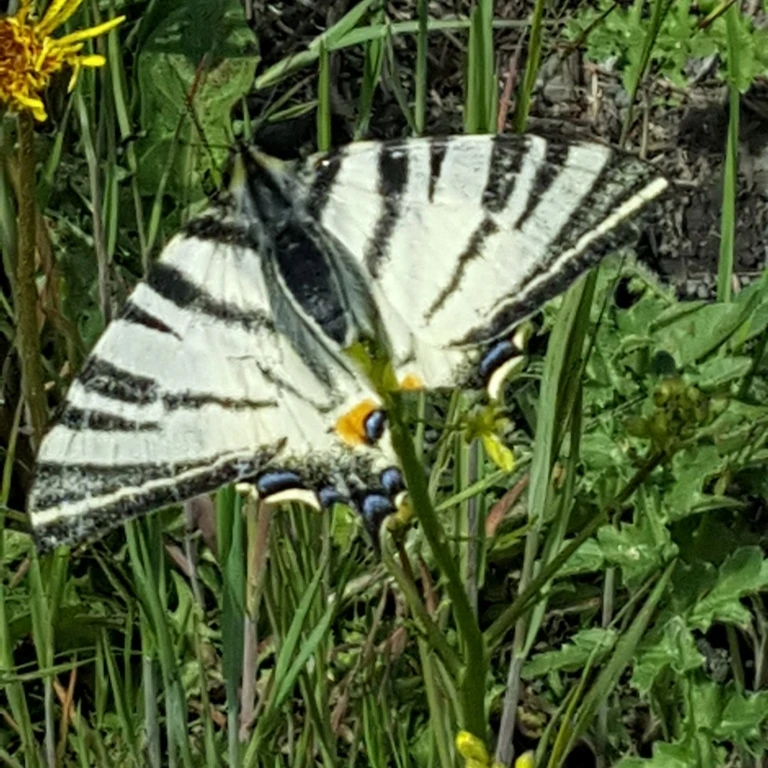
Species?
Iphiclides podalirius
